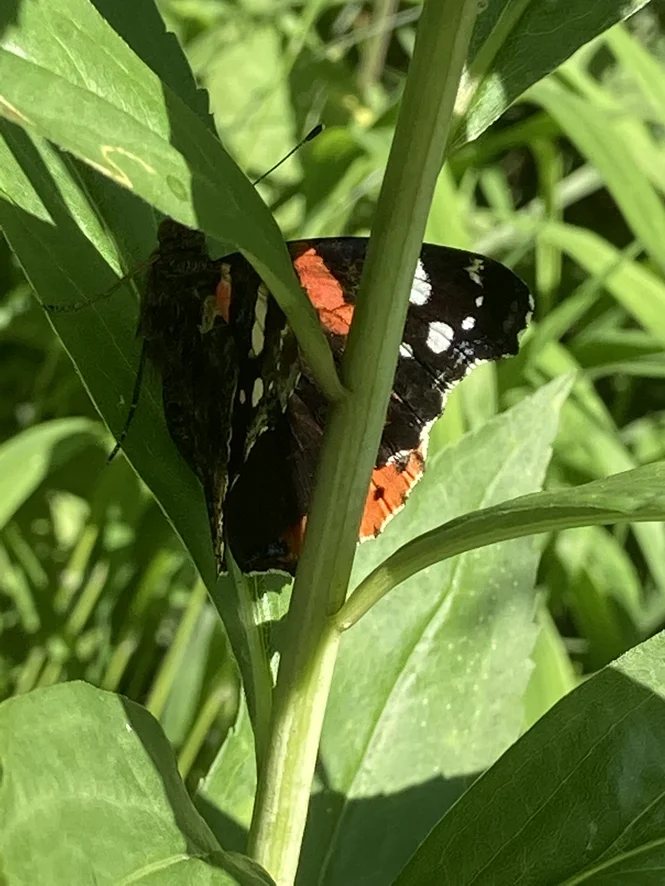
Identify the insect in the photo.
Vanessa atalanta
